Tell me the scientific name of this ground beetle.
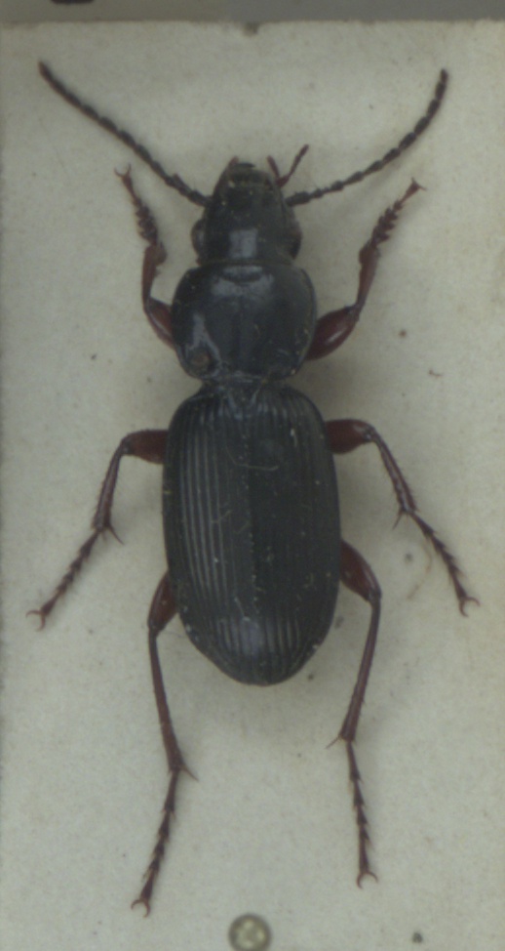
Pterostichus madidus
